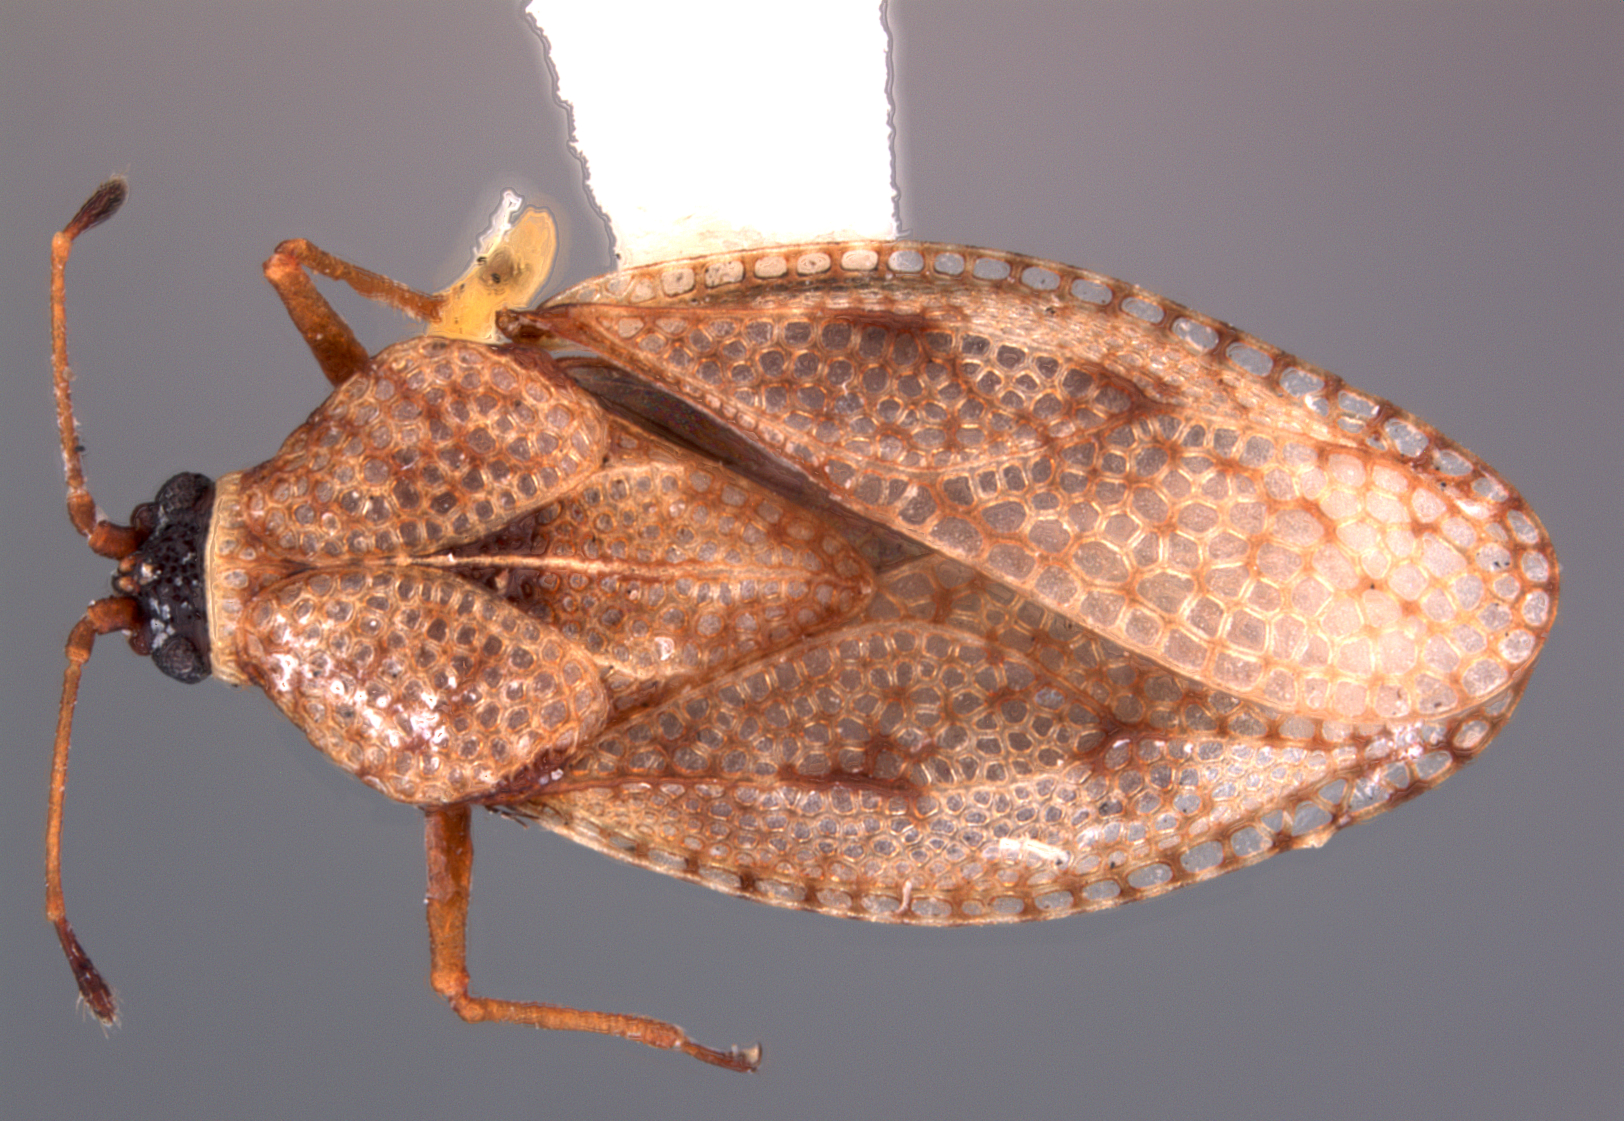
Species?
Monanthia coloradensis
